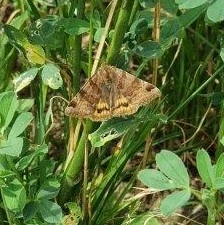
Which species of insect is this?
Euclidia glyphica
